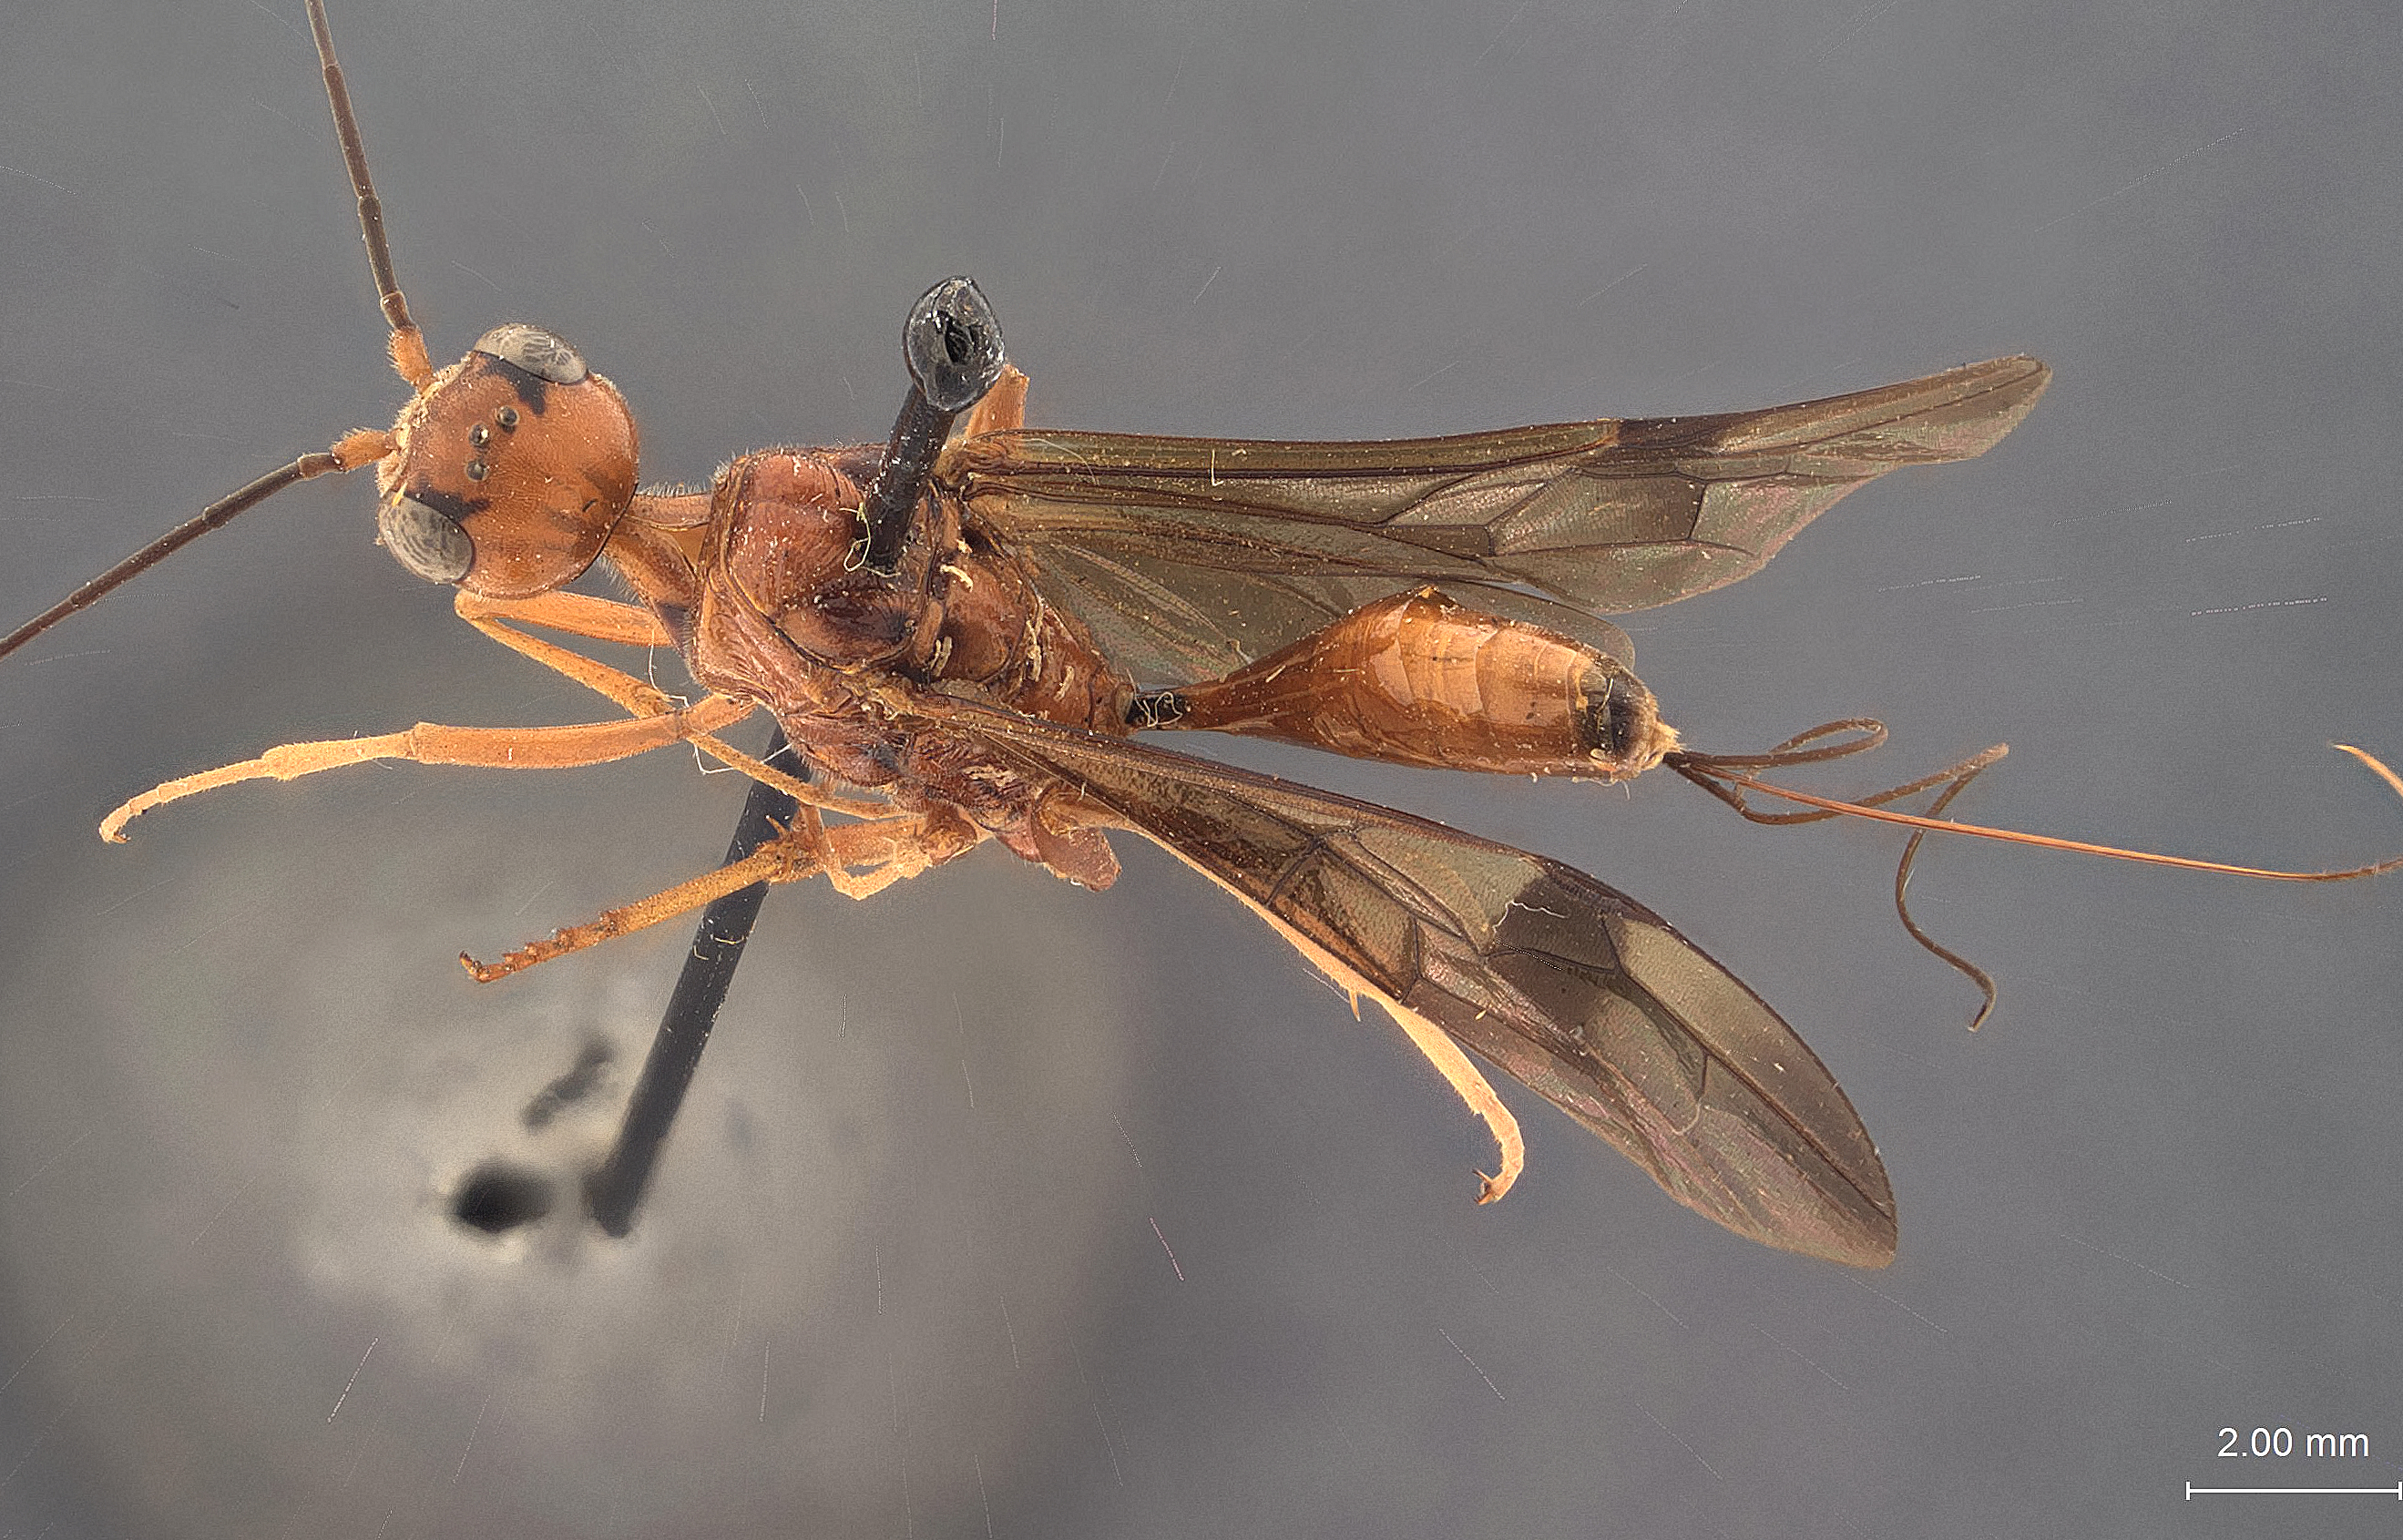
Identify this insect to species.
Aulacostethus foxleei
